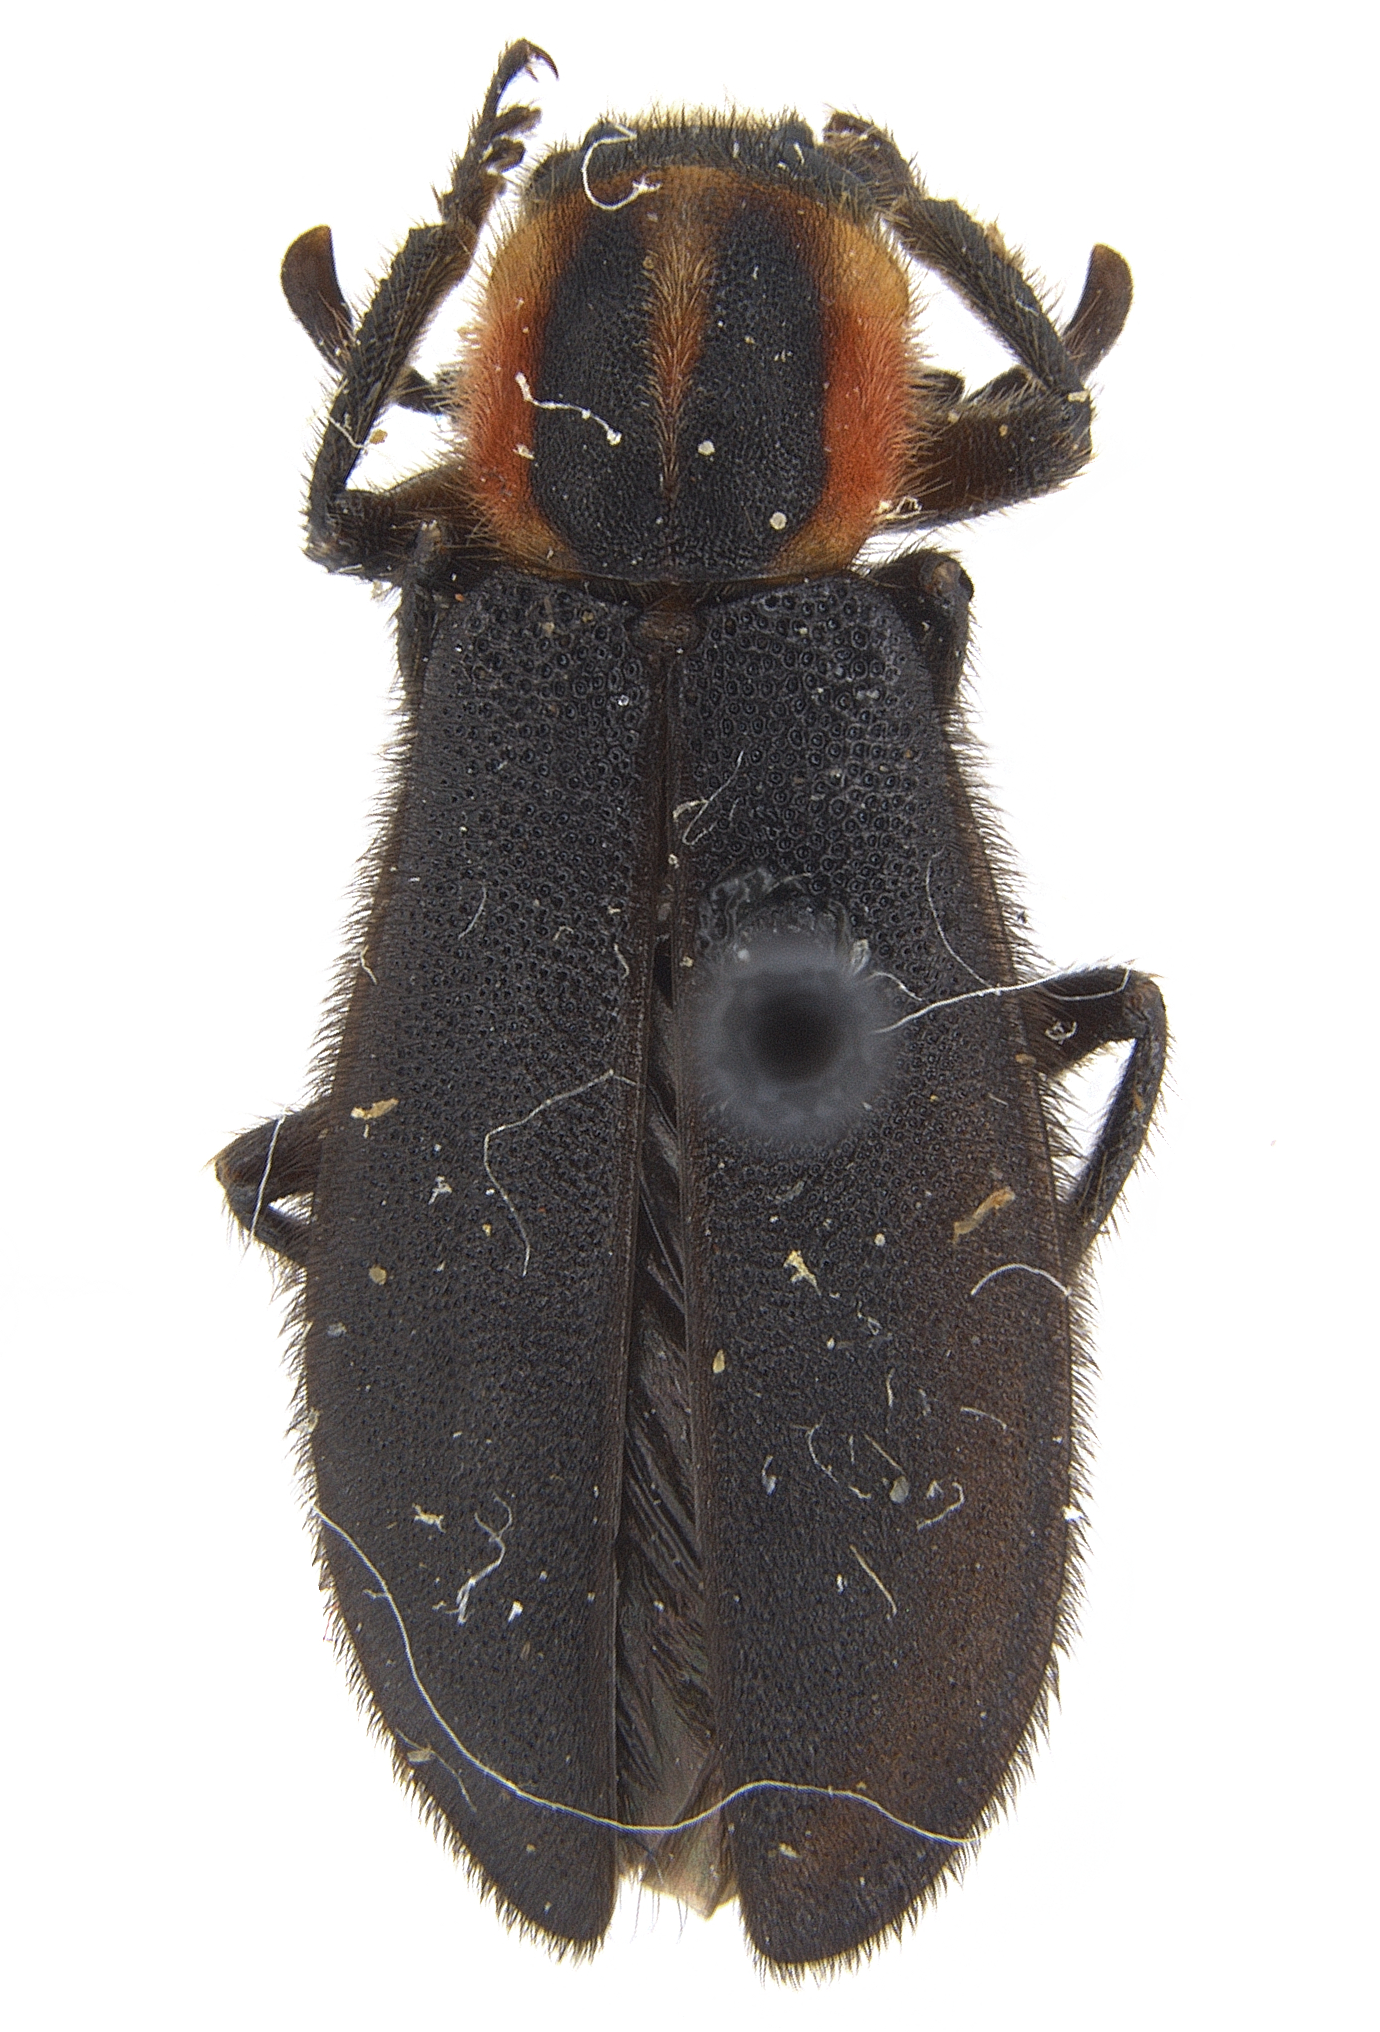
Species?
Chariessa pilosa
